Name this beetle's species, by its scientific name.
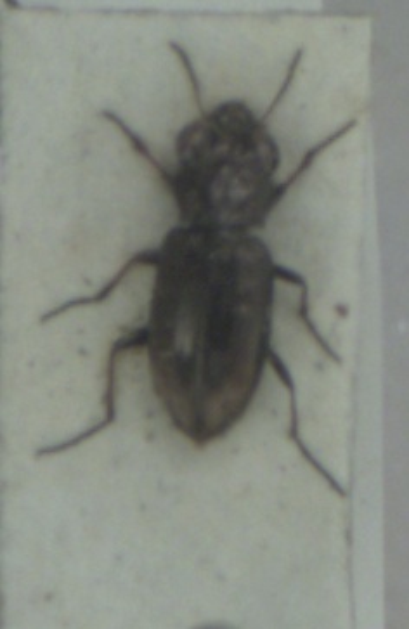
Notiophilus biguttatus
